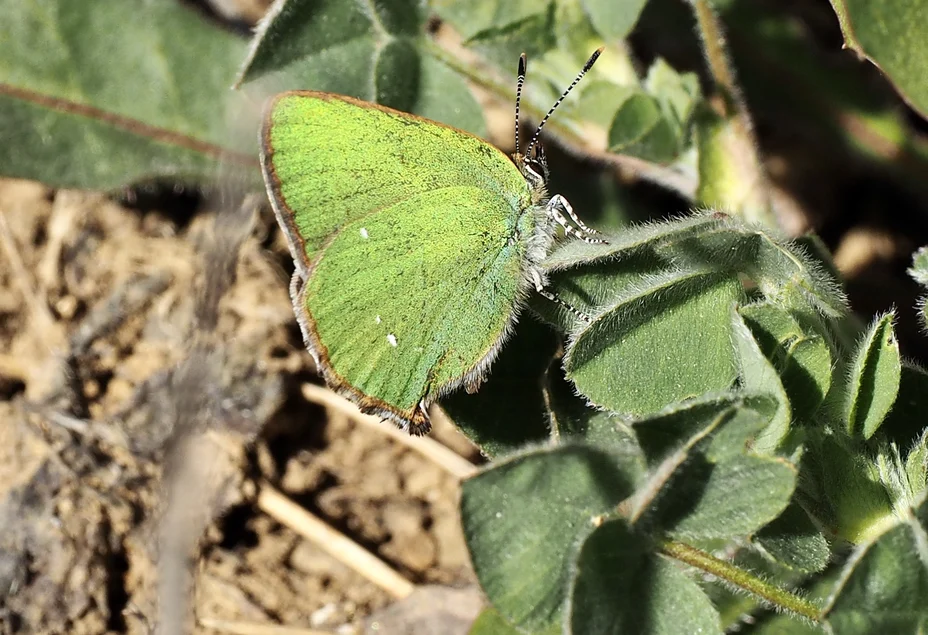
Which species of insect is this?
Callophrys rubi
